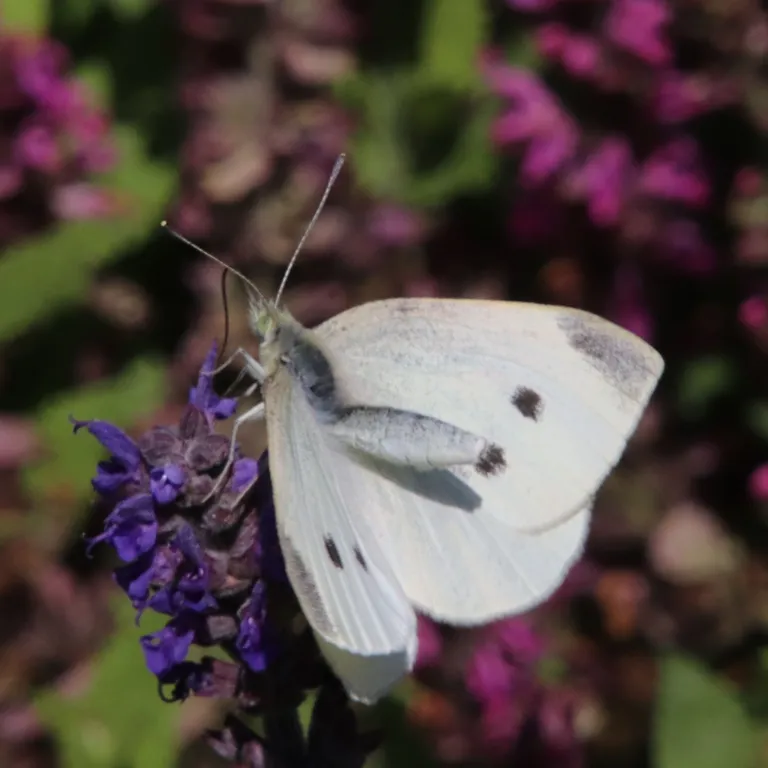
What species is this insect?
Pieris rapae
